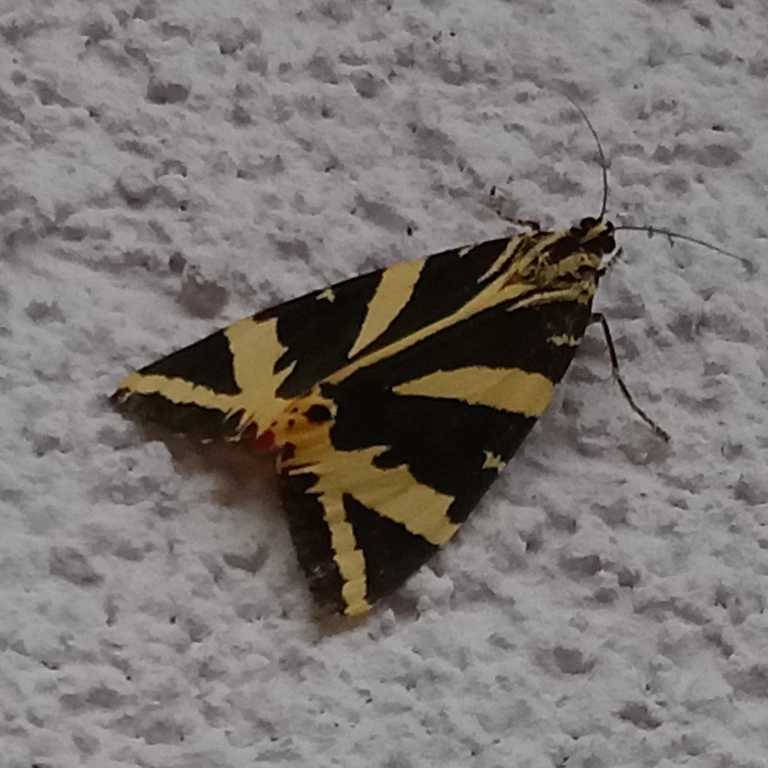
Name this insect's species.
Euplagia quadripunctaria
